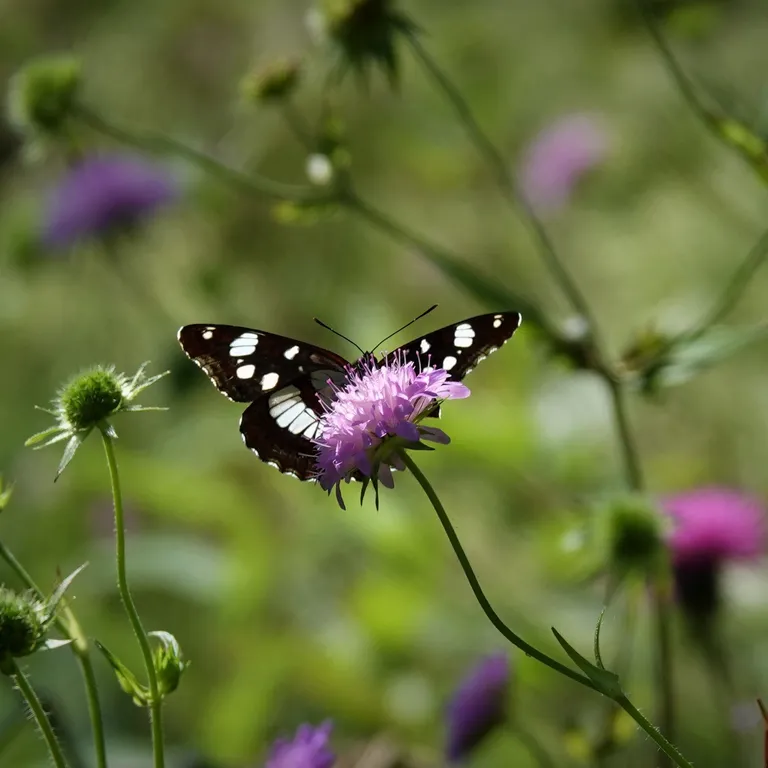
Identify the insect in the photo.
Limenitis reducta
